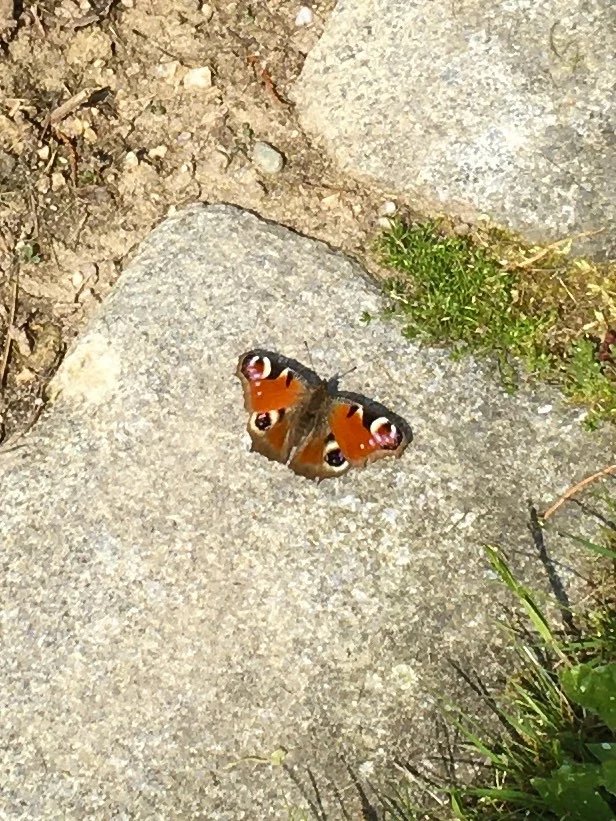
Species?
Aglais io
